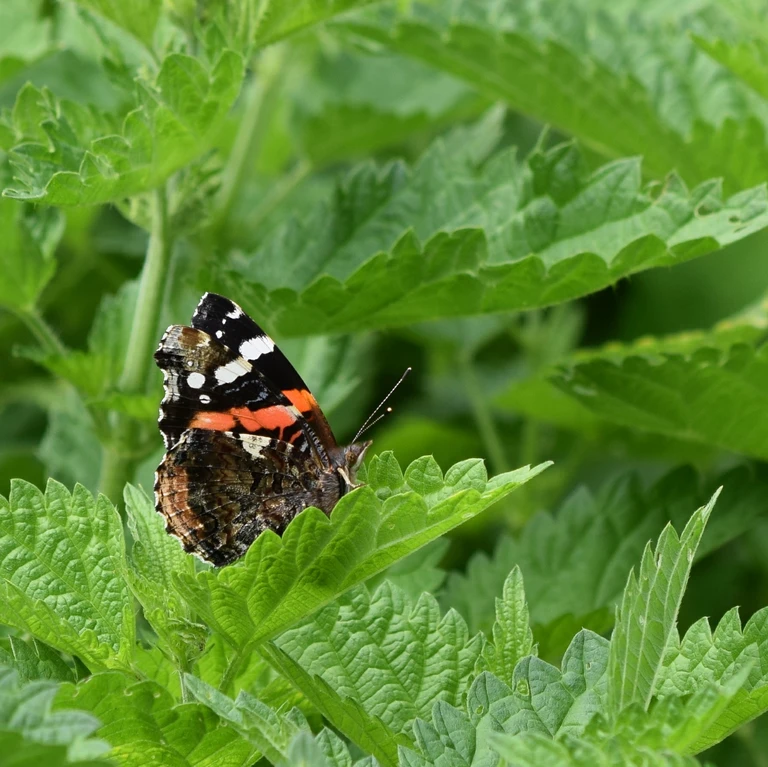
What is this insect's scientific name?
Vanessa atalanta
